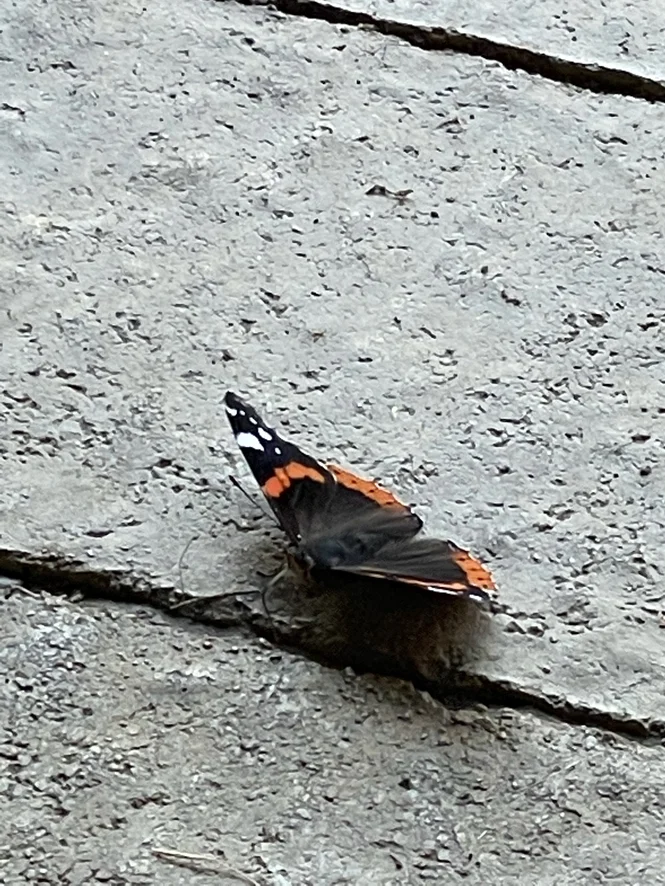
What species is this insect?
Vanessa atalanta
